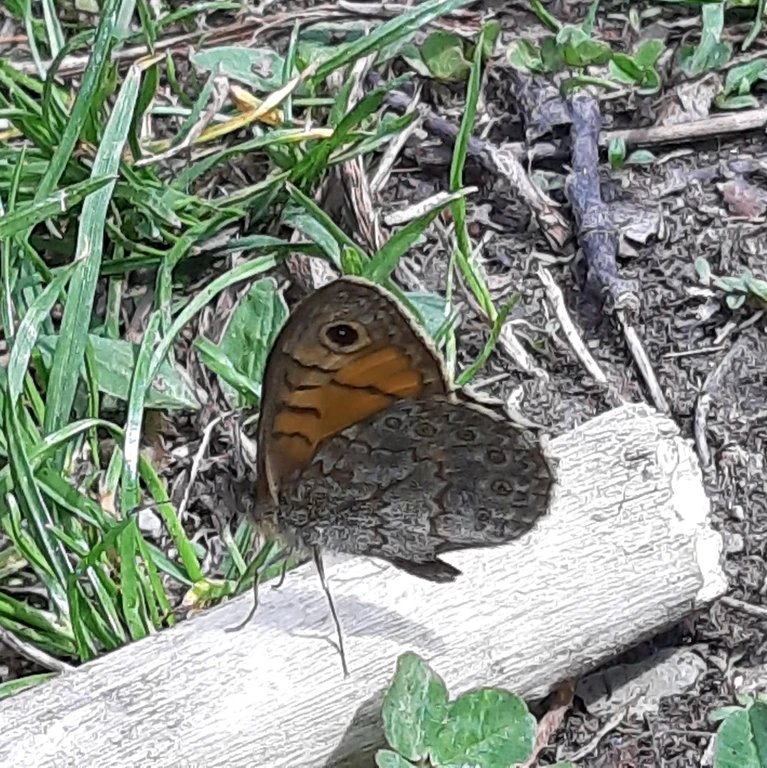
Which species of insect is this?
Lasiommata megera (also Pararge megera)
